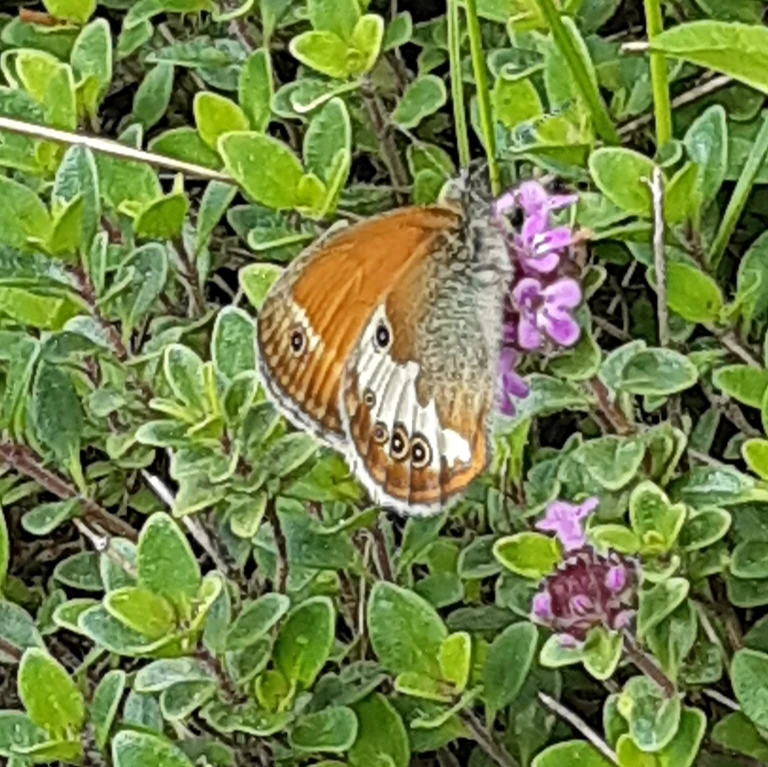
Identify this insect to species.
Coenonympha arcania
